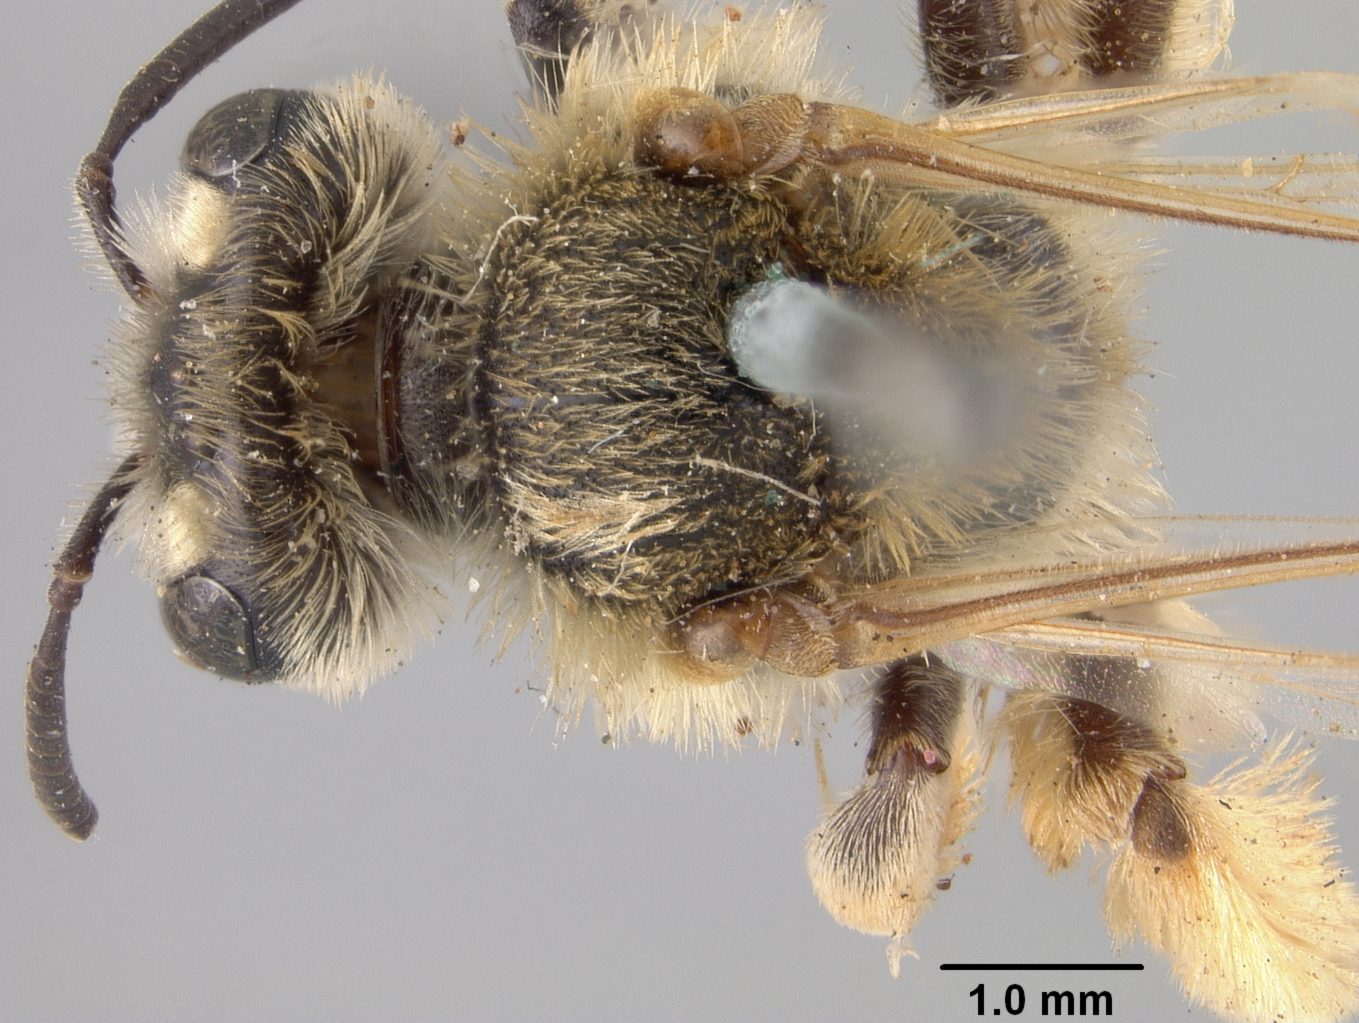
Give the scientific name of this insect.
Andrena ashmeadi
